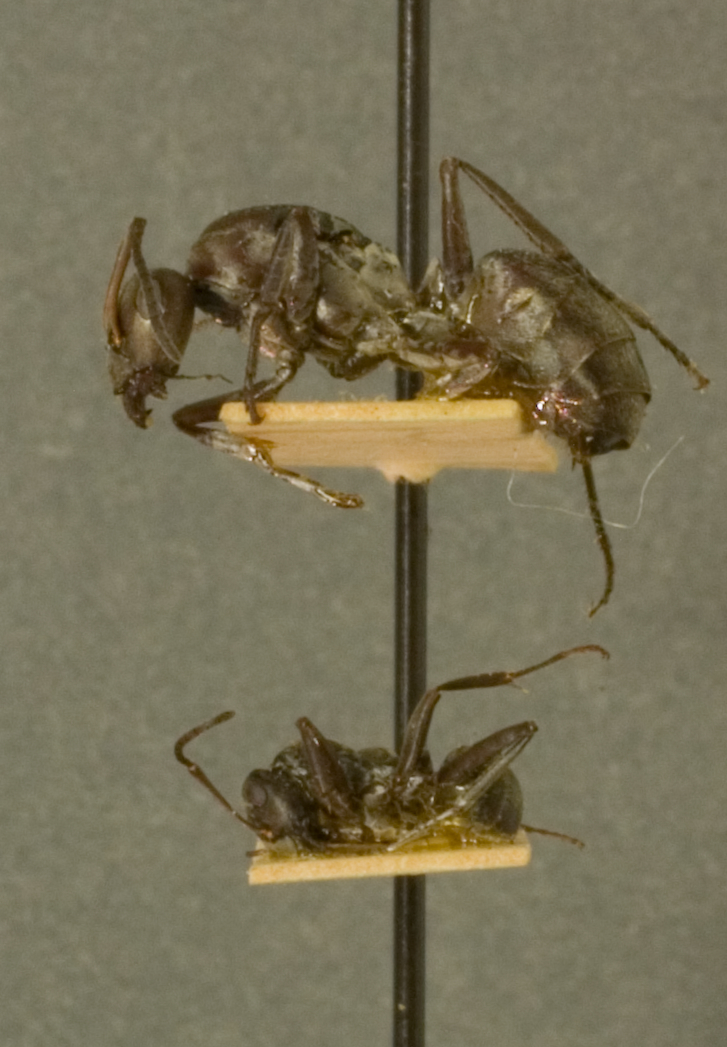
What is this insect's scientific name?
Formica subcyanea
